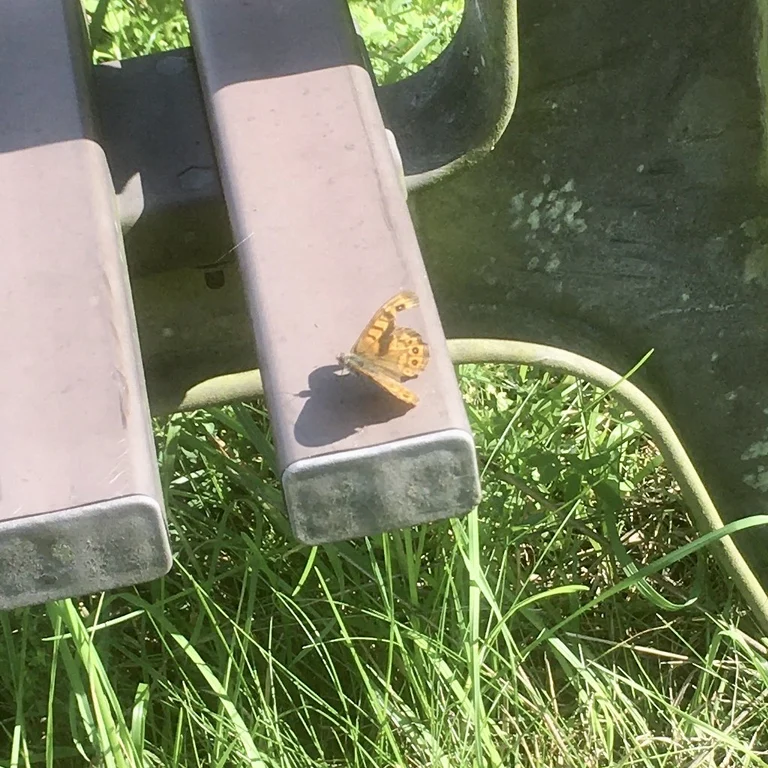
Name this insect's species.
Lasiommata megera (also Pararge megera)
